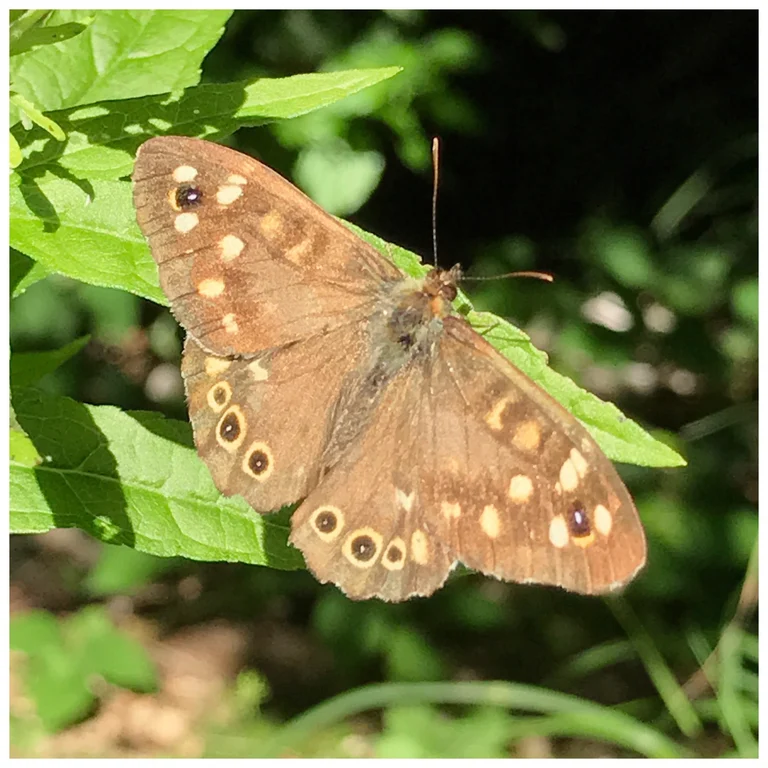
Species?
Pararge aegeria
